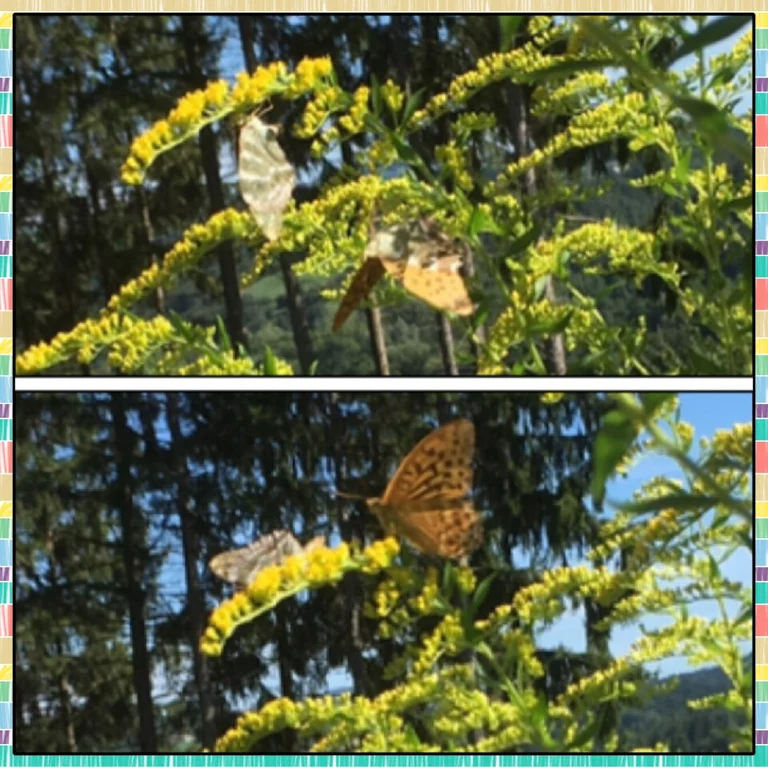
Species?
Argynnis paphia
